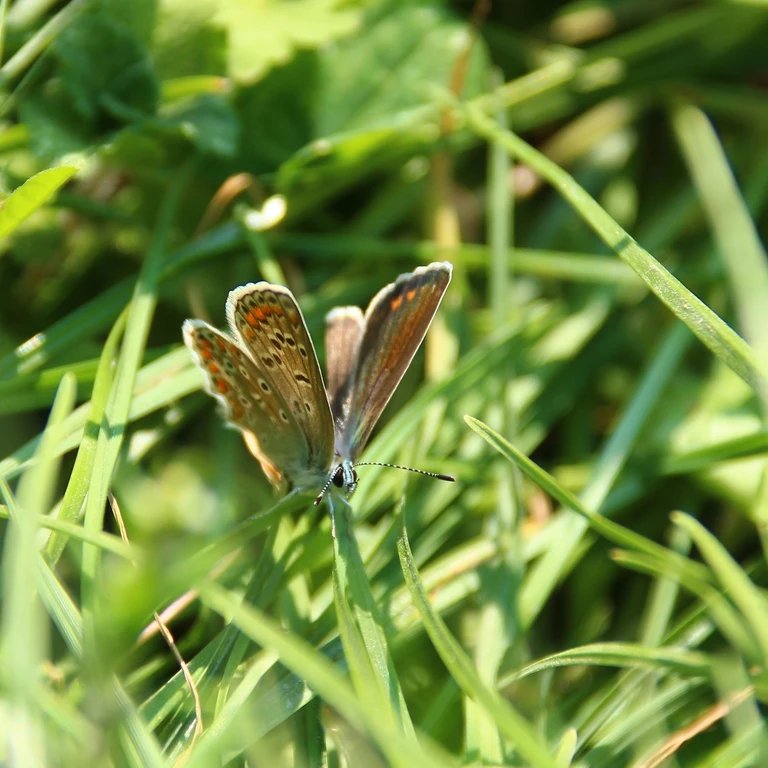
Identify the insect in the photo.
Polyommatus icarus
